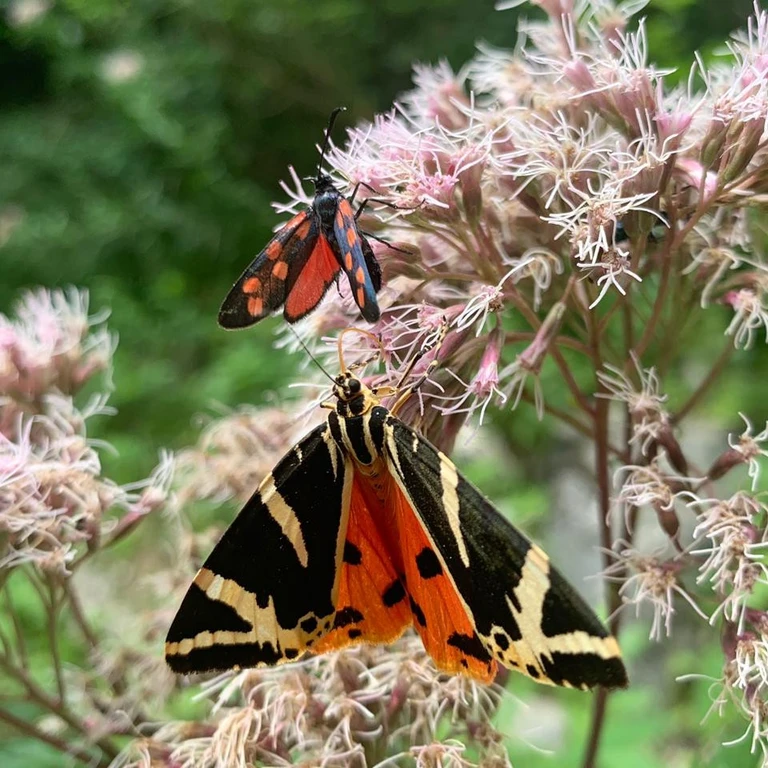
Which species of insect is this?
Euplagia quadripunctaria
